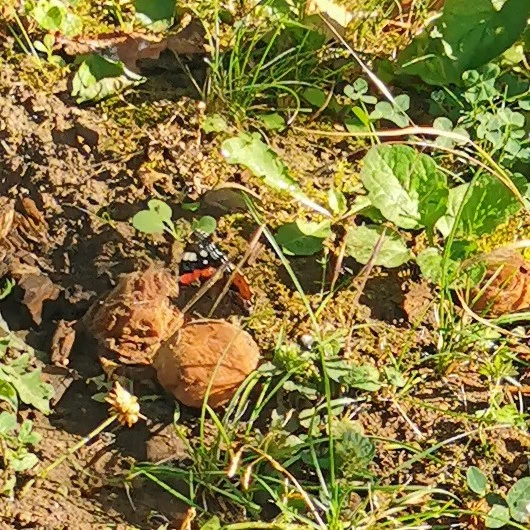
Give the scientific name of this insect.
Vanessa atalanta
